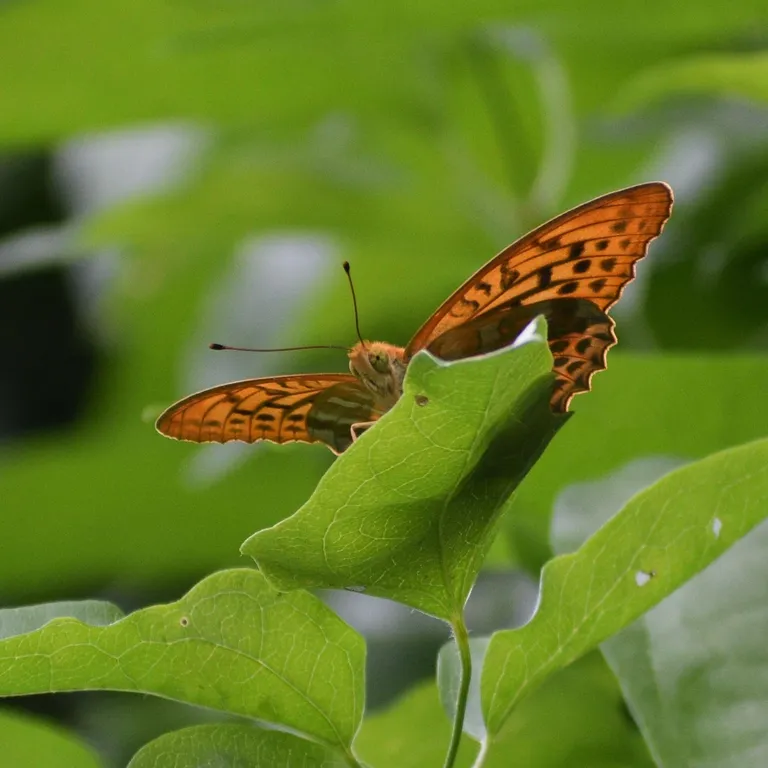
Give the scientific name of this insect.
Argynnis paphia
